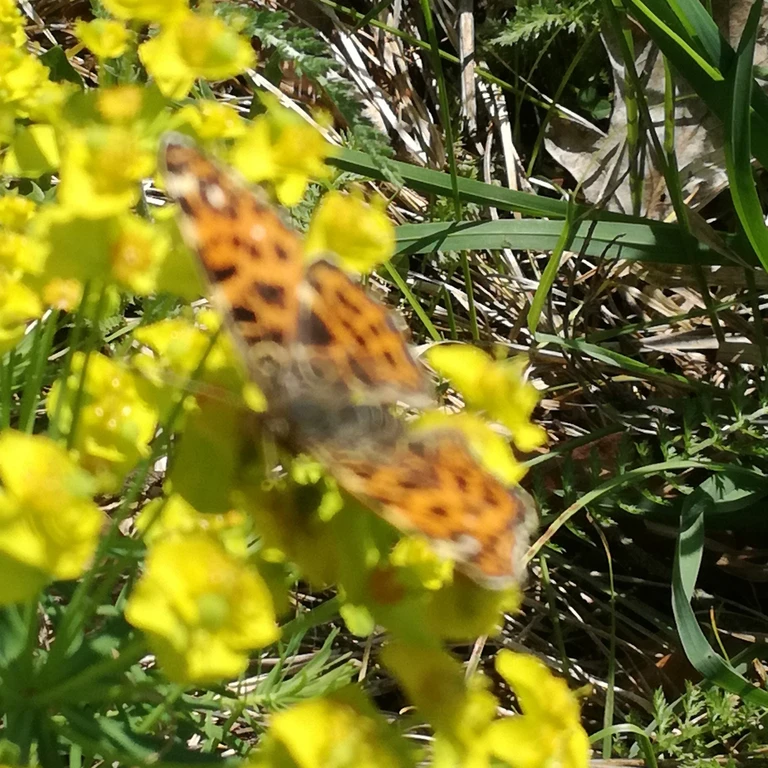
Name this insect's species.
Araschnia levana
